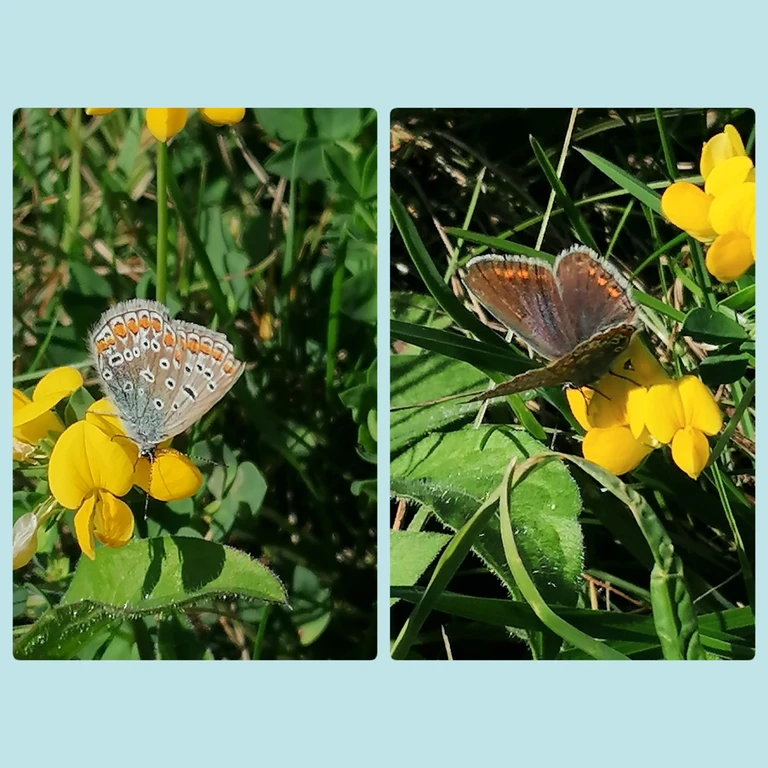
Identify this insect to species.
Polyommatus icarus
